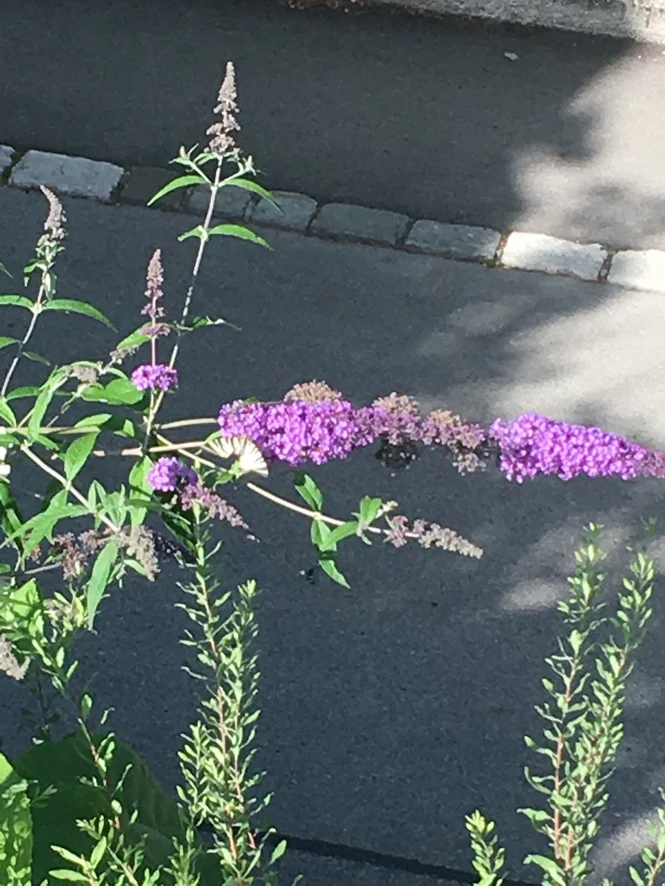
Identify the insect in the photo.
Iphiclides podalirius
